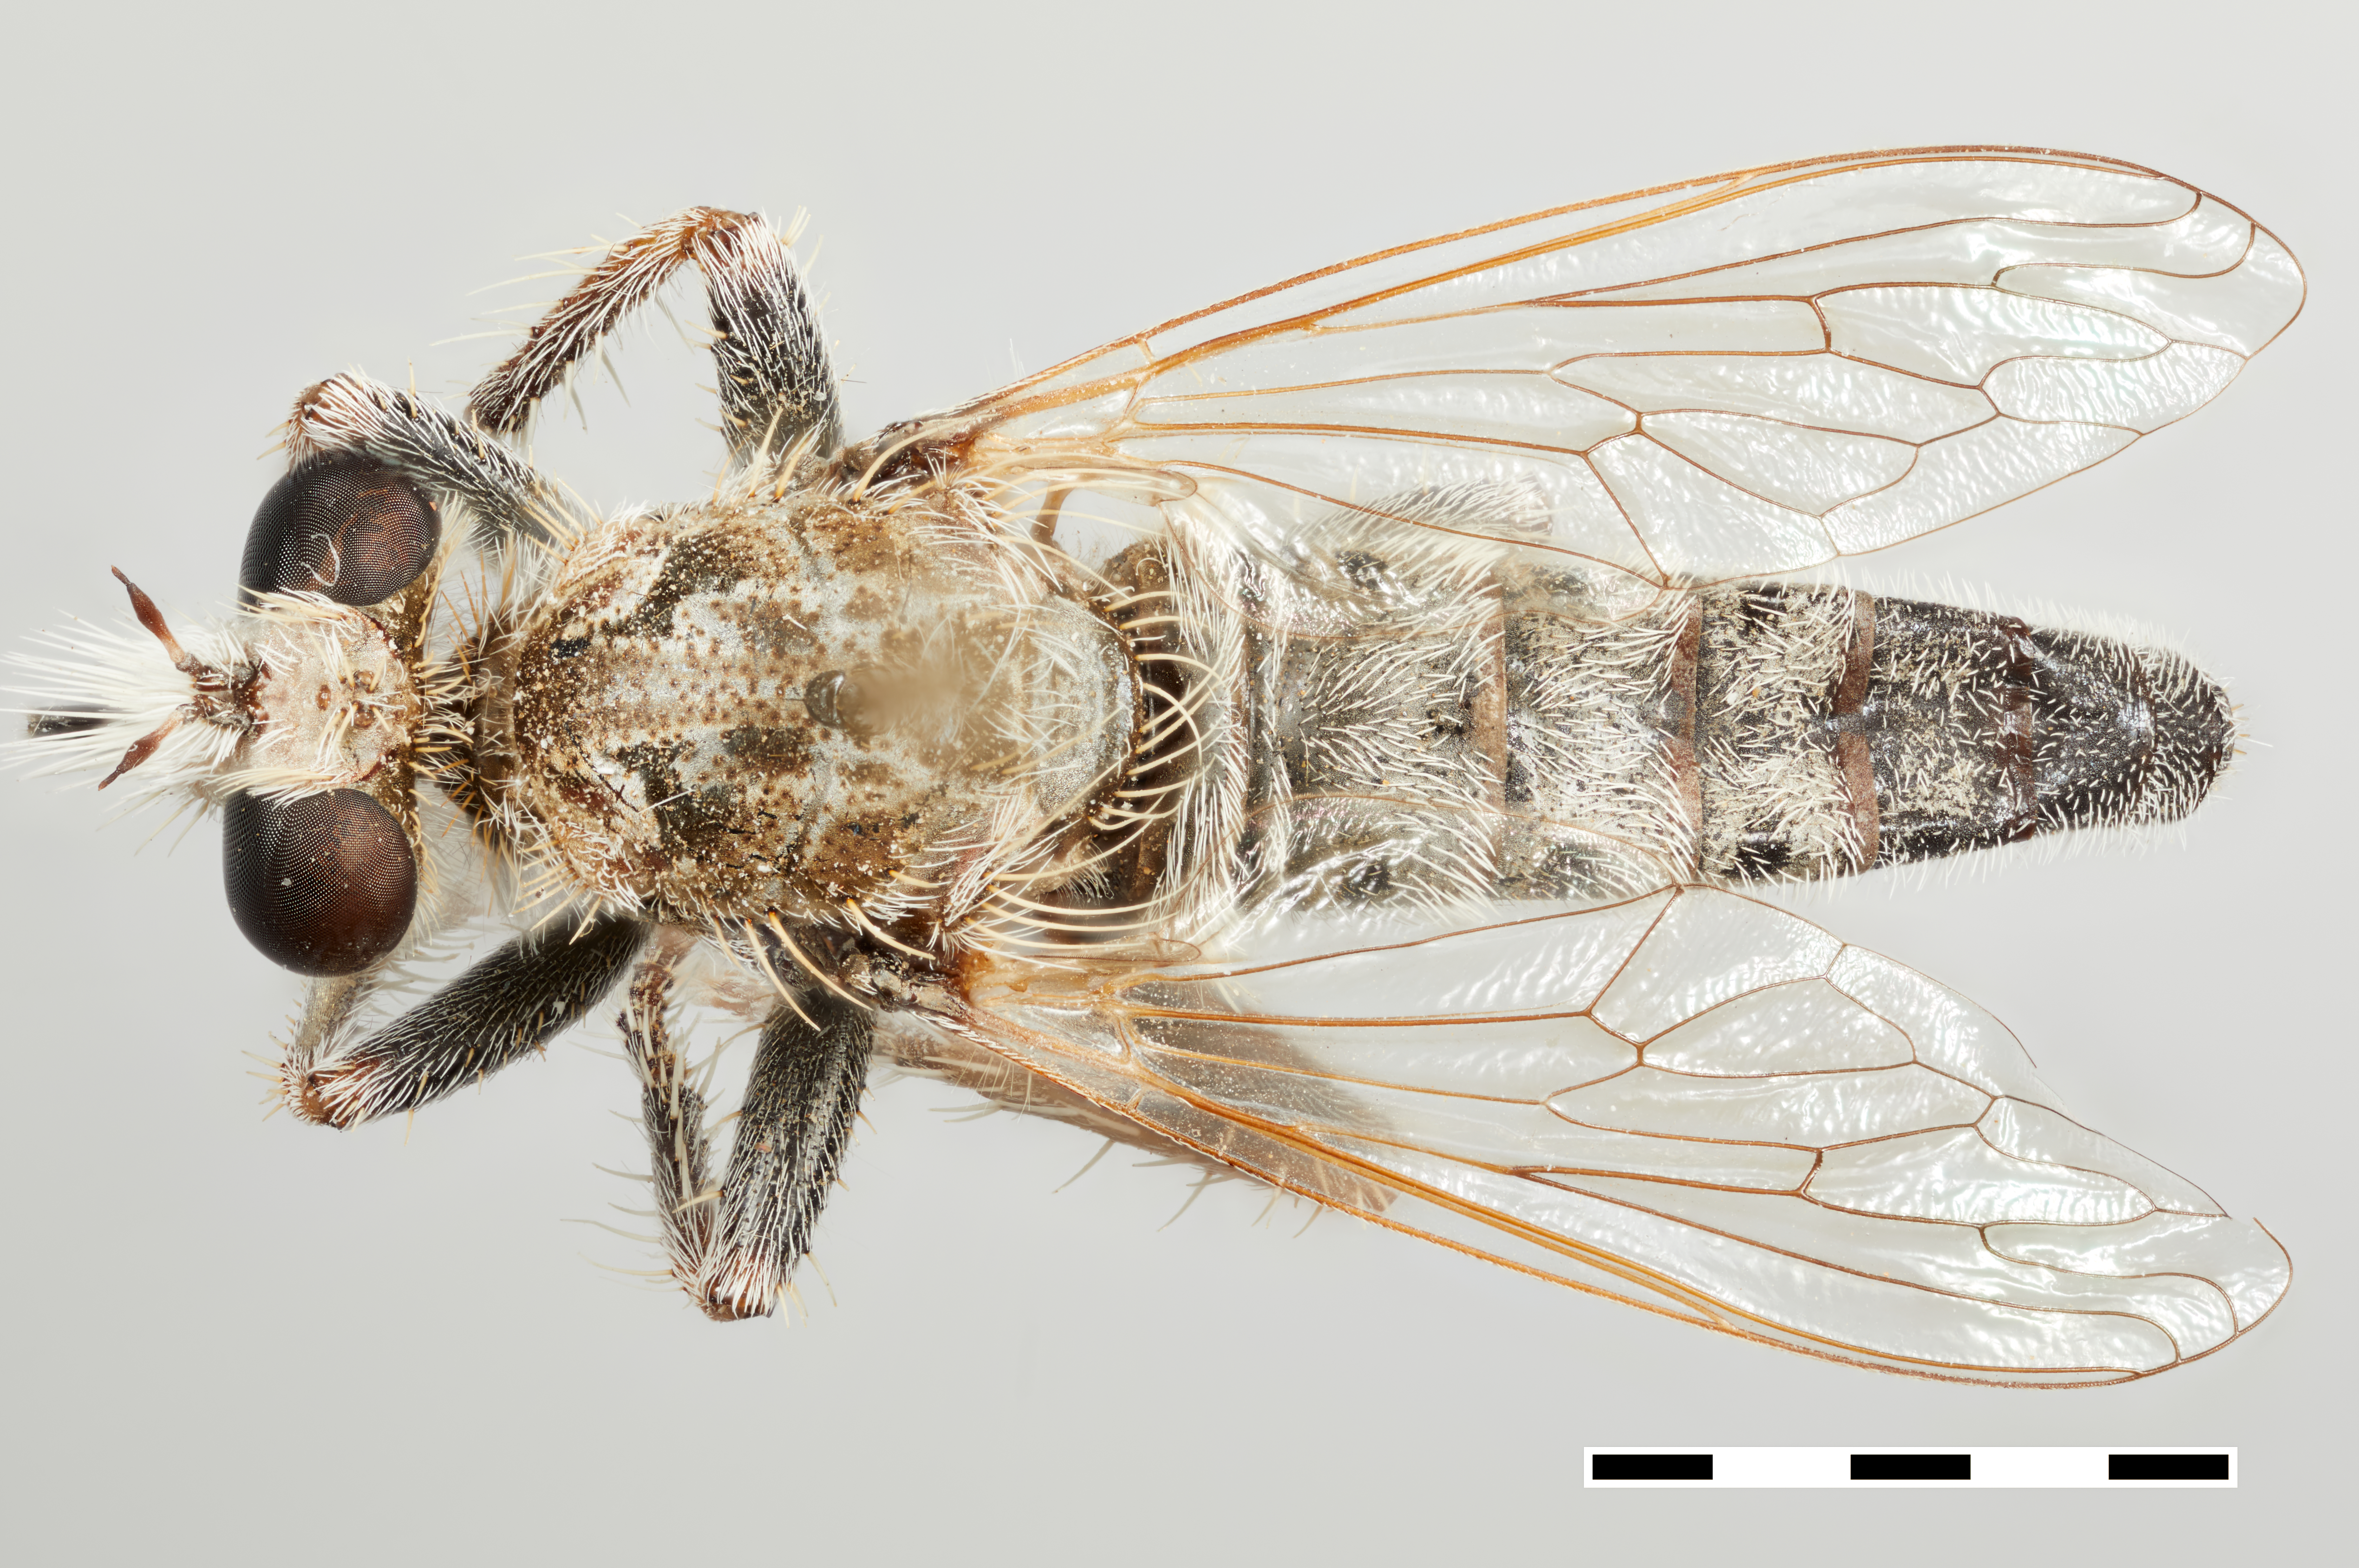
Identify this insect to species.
Remotomyia brunales
